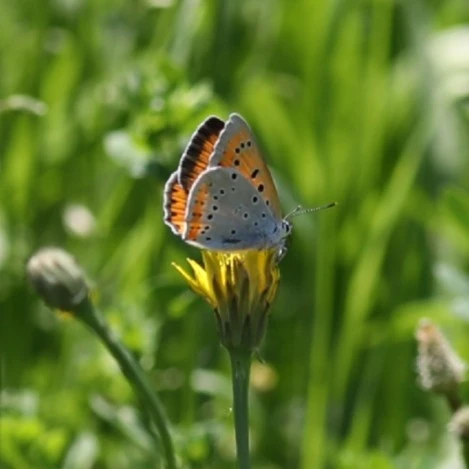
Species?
Lycaena dispar
